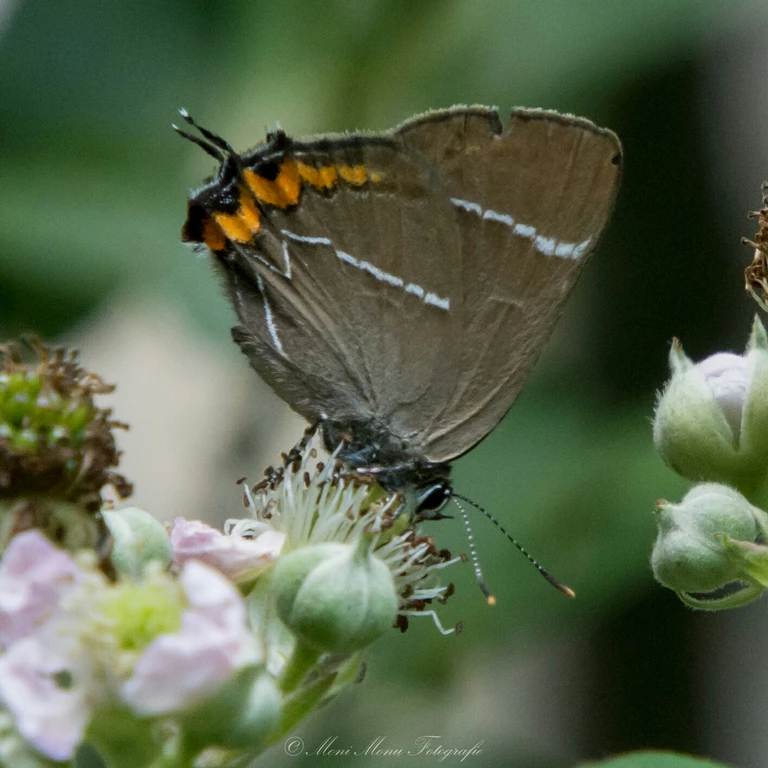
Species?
Satyrium w-album
